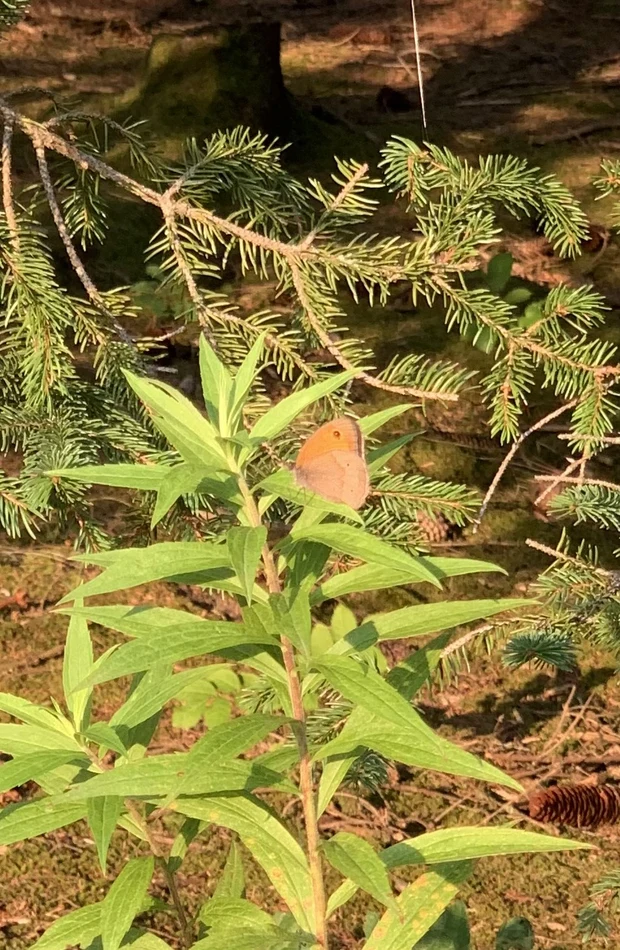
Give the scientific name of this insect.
Maniola jurtina
